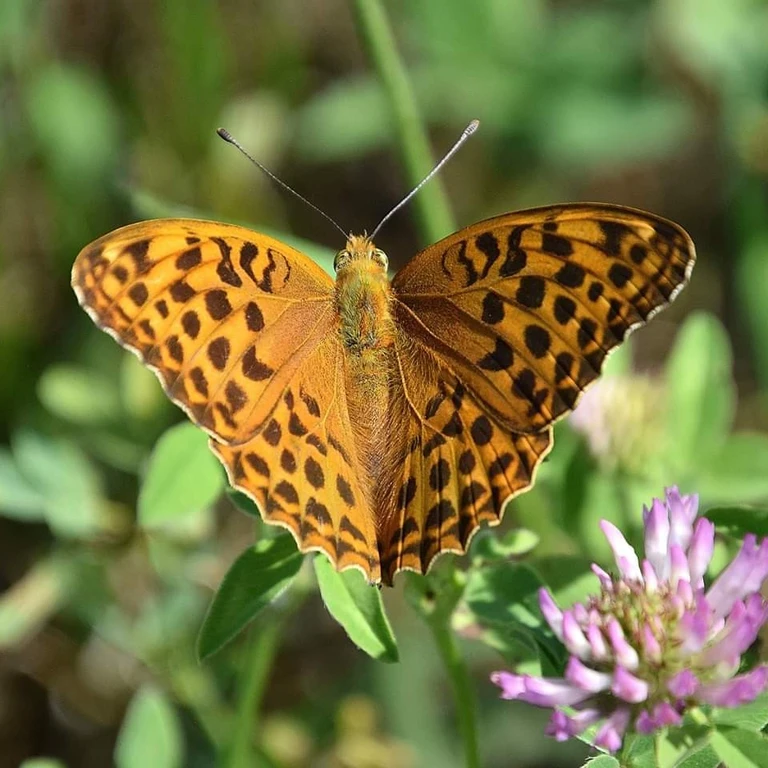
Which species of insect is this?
Argynnis paphia
